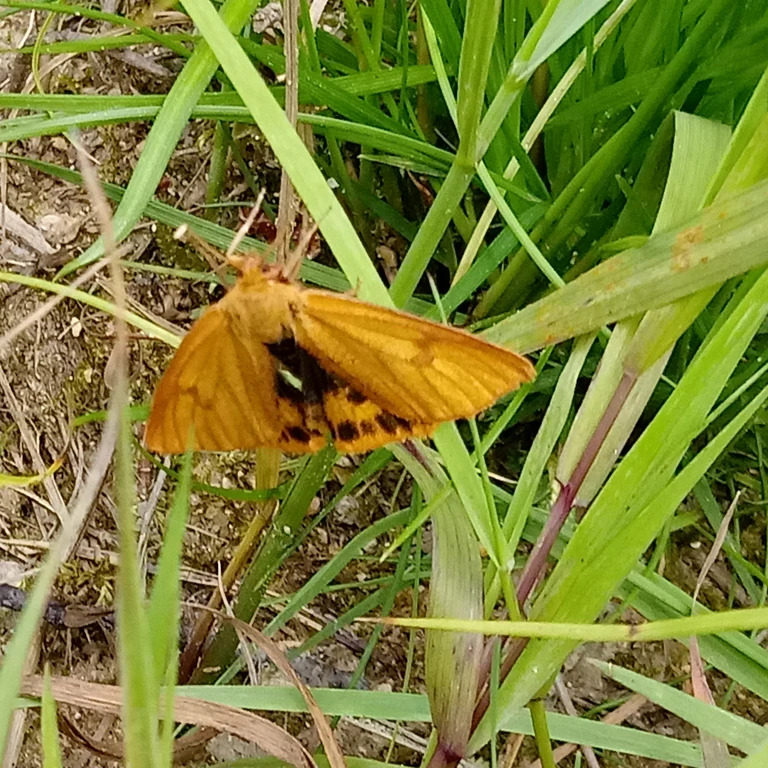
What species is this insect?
Diacrisia sannio
